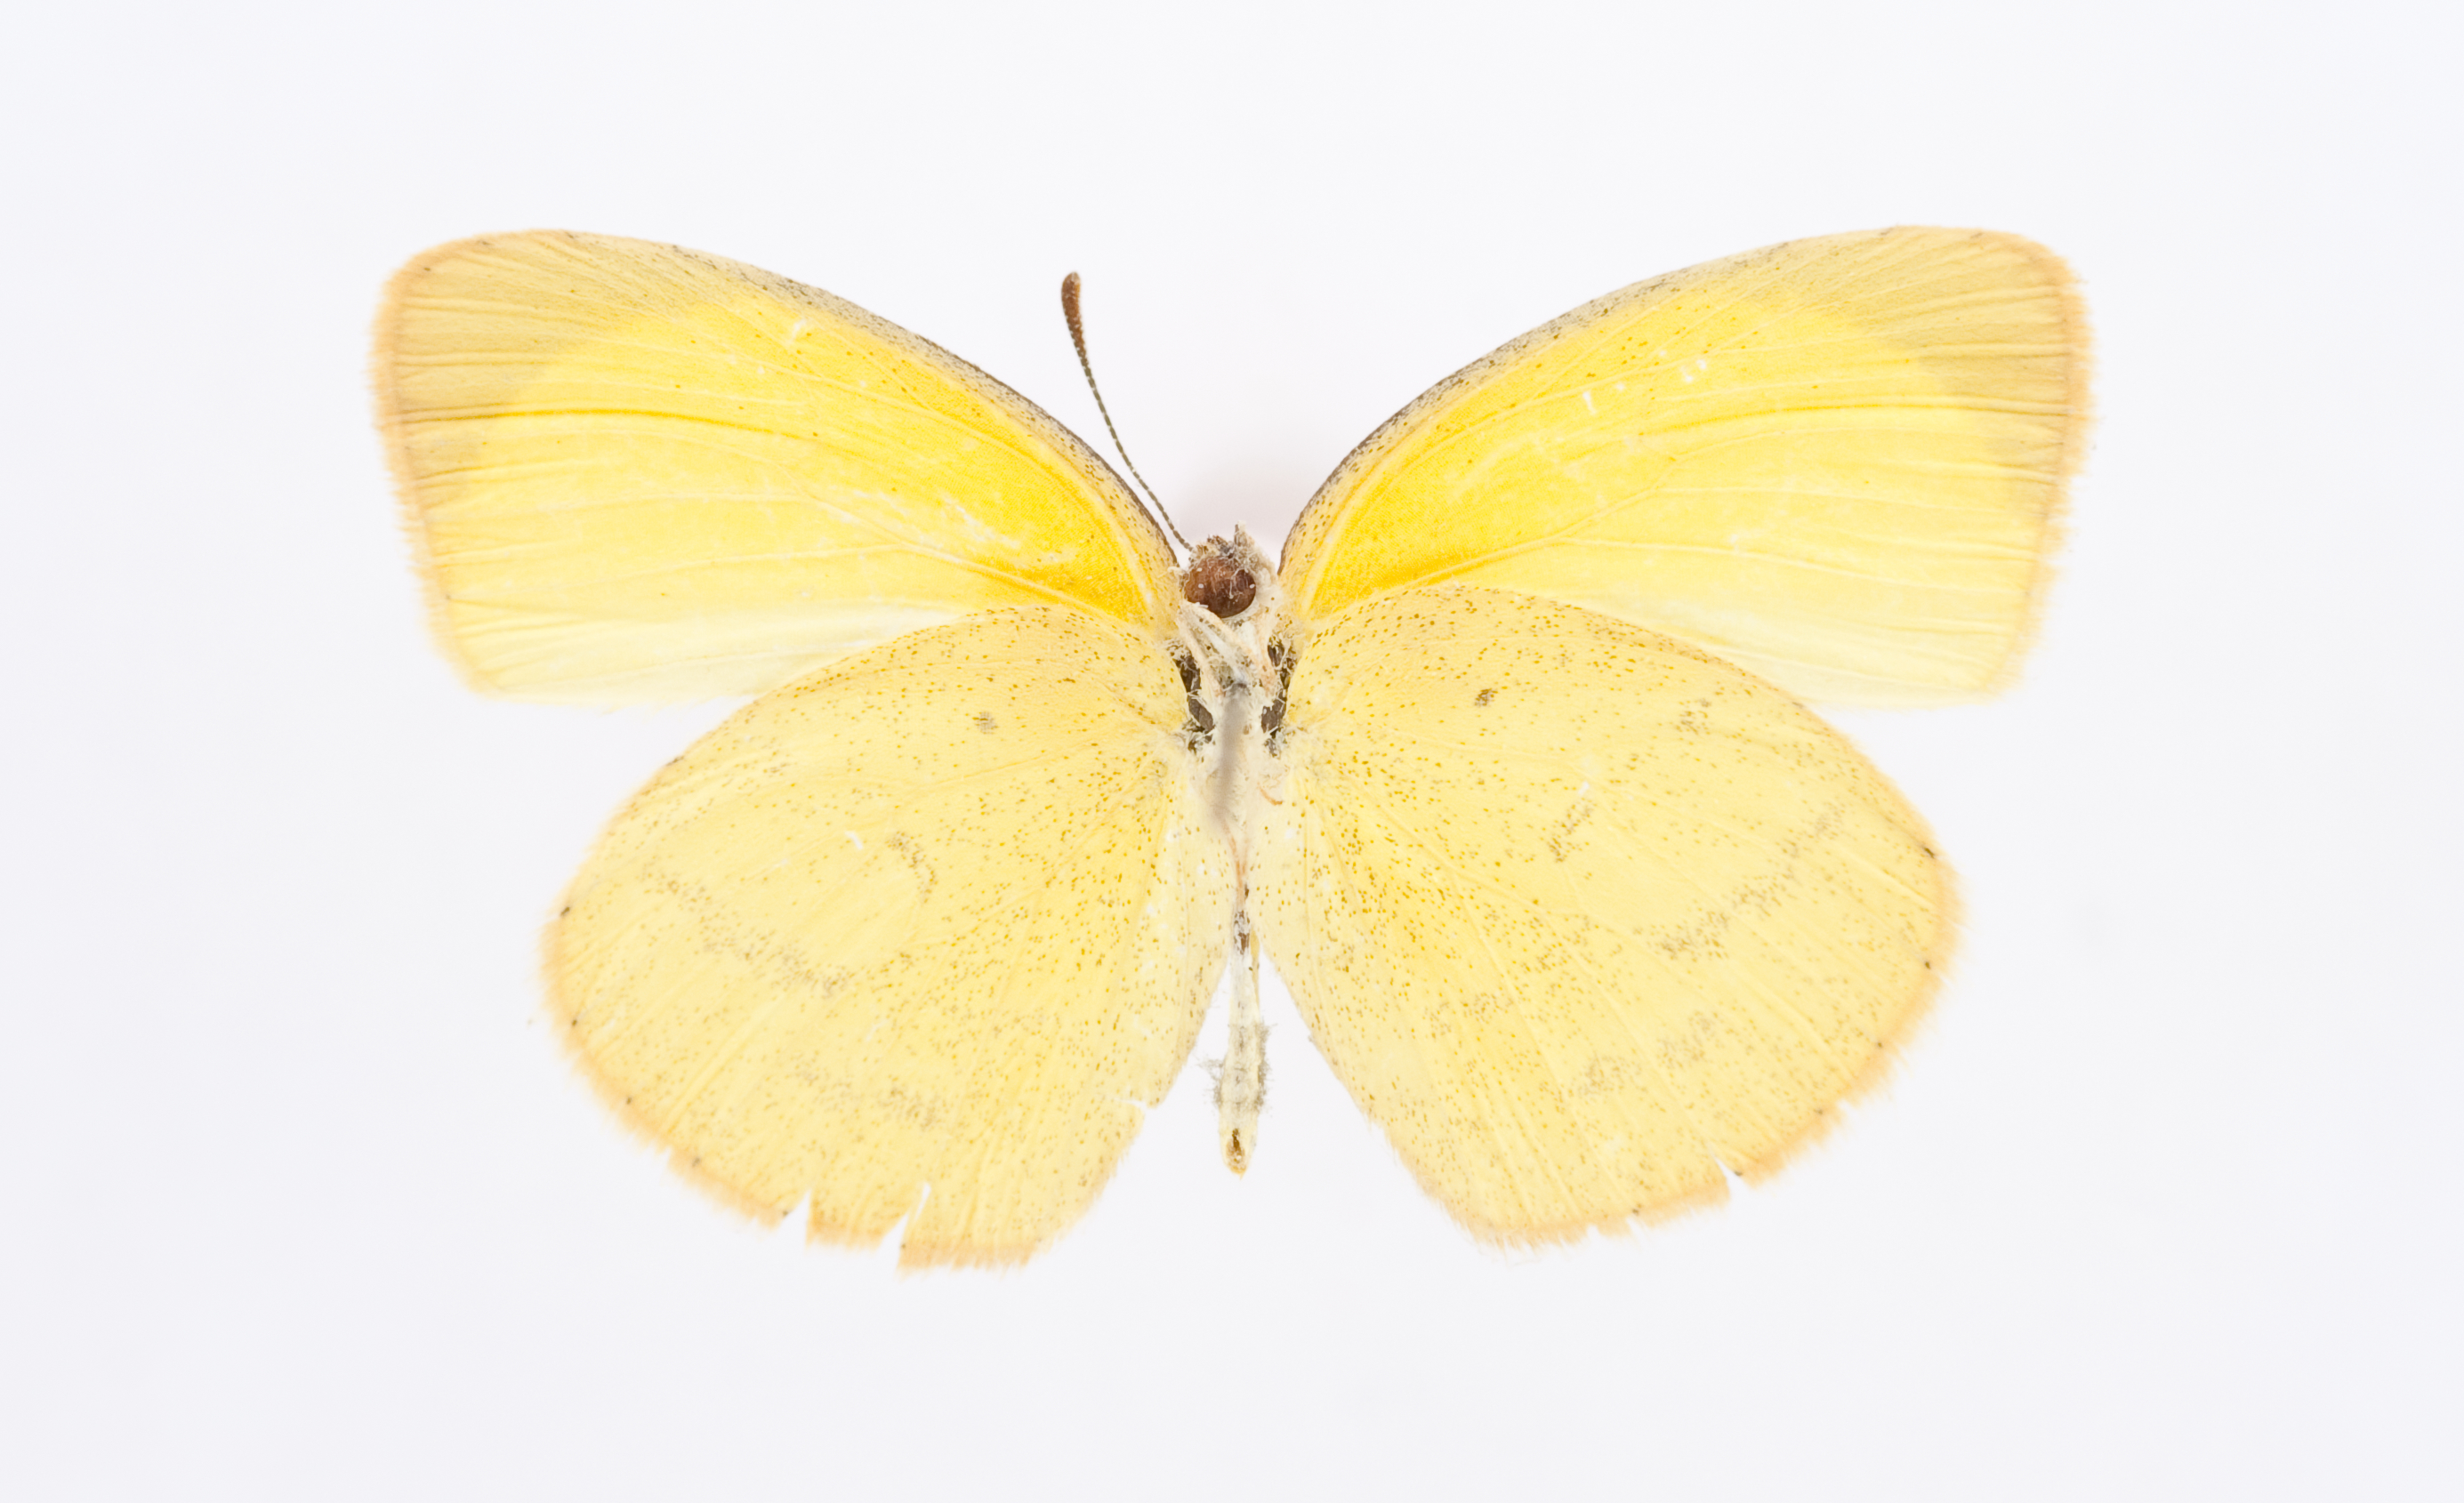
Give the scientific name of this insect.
Eurema herla
